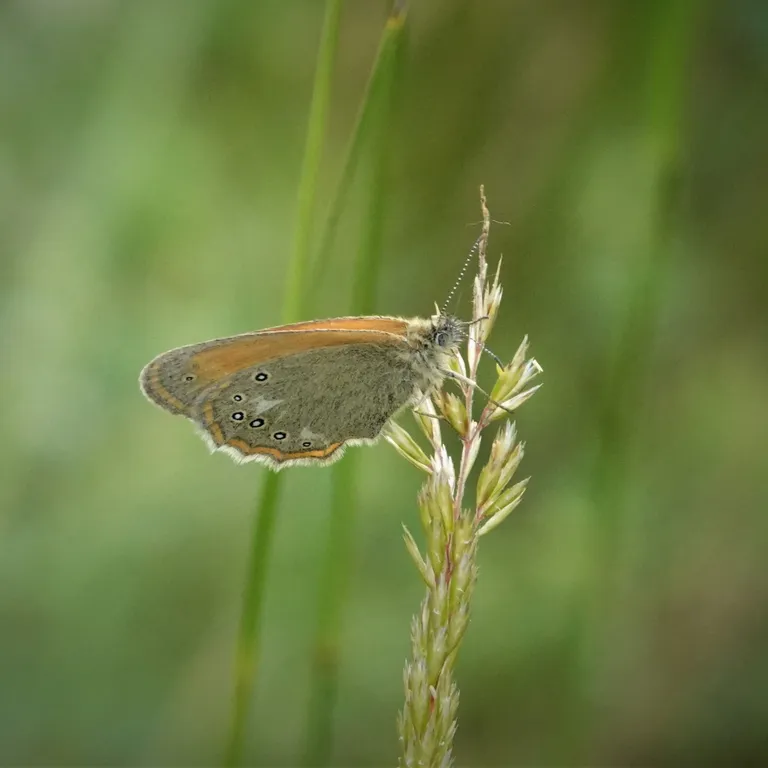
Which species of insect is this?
Coenonympha glycerion (also Coenonympha iphis)
